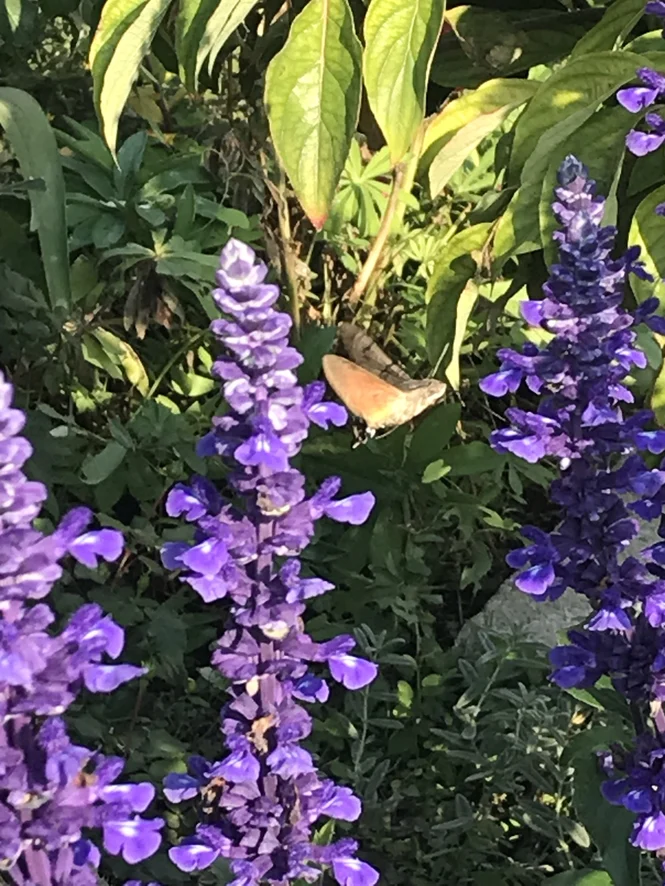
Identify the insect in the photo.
Macroglossum stellatarum
